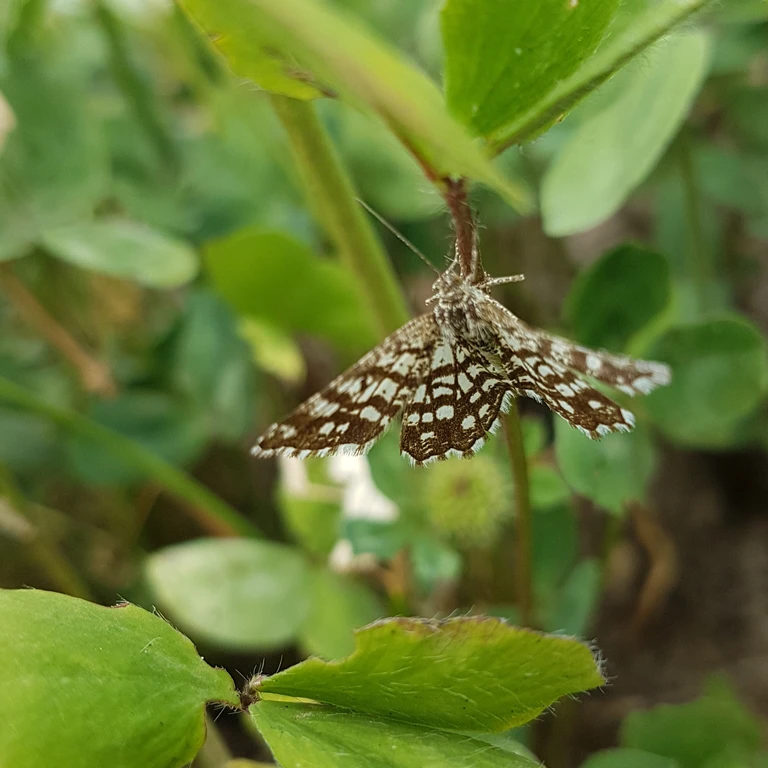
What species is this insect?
Chiasmia clathrata
